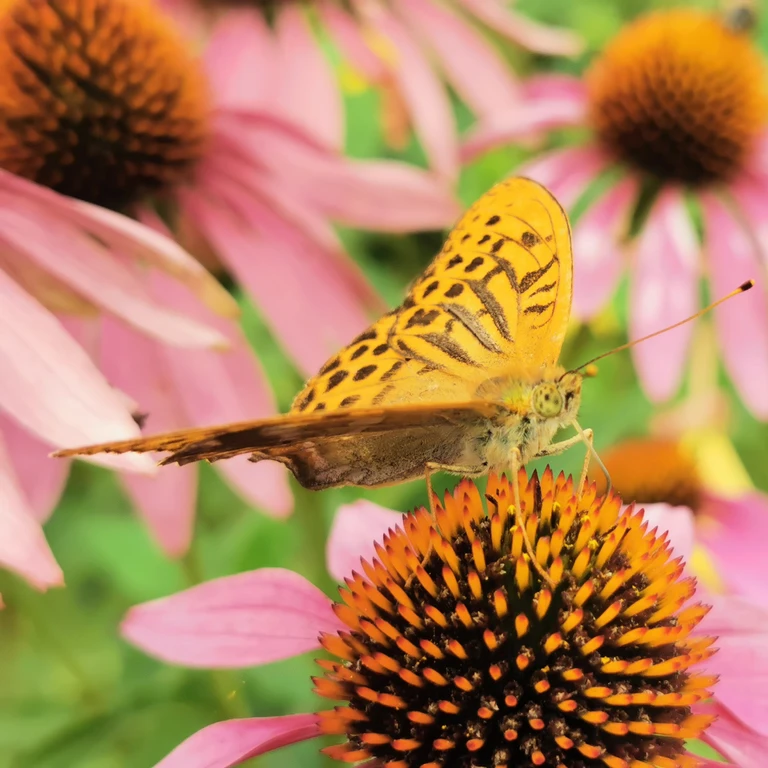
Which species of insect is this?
Argynnis paphia
